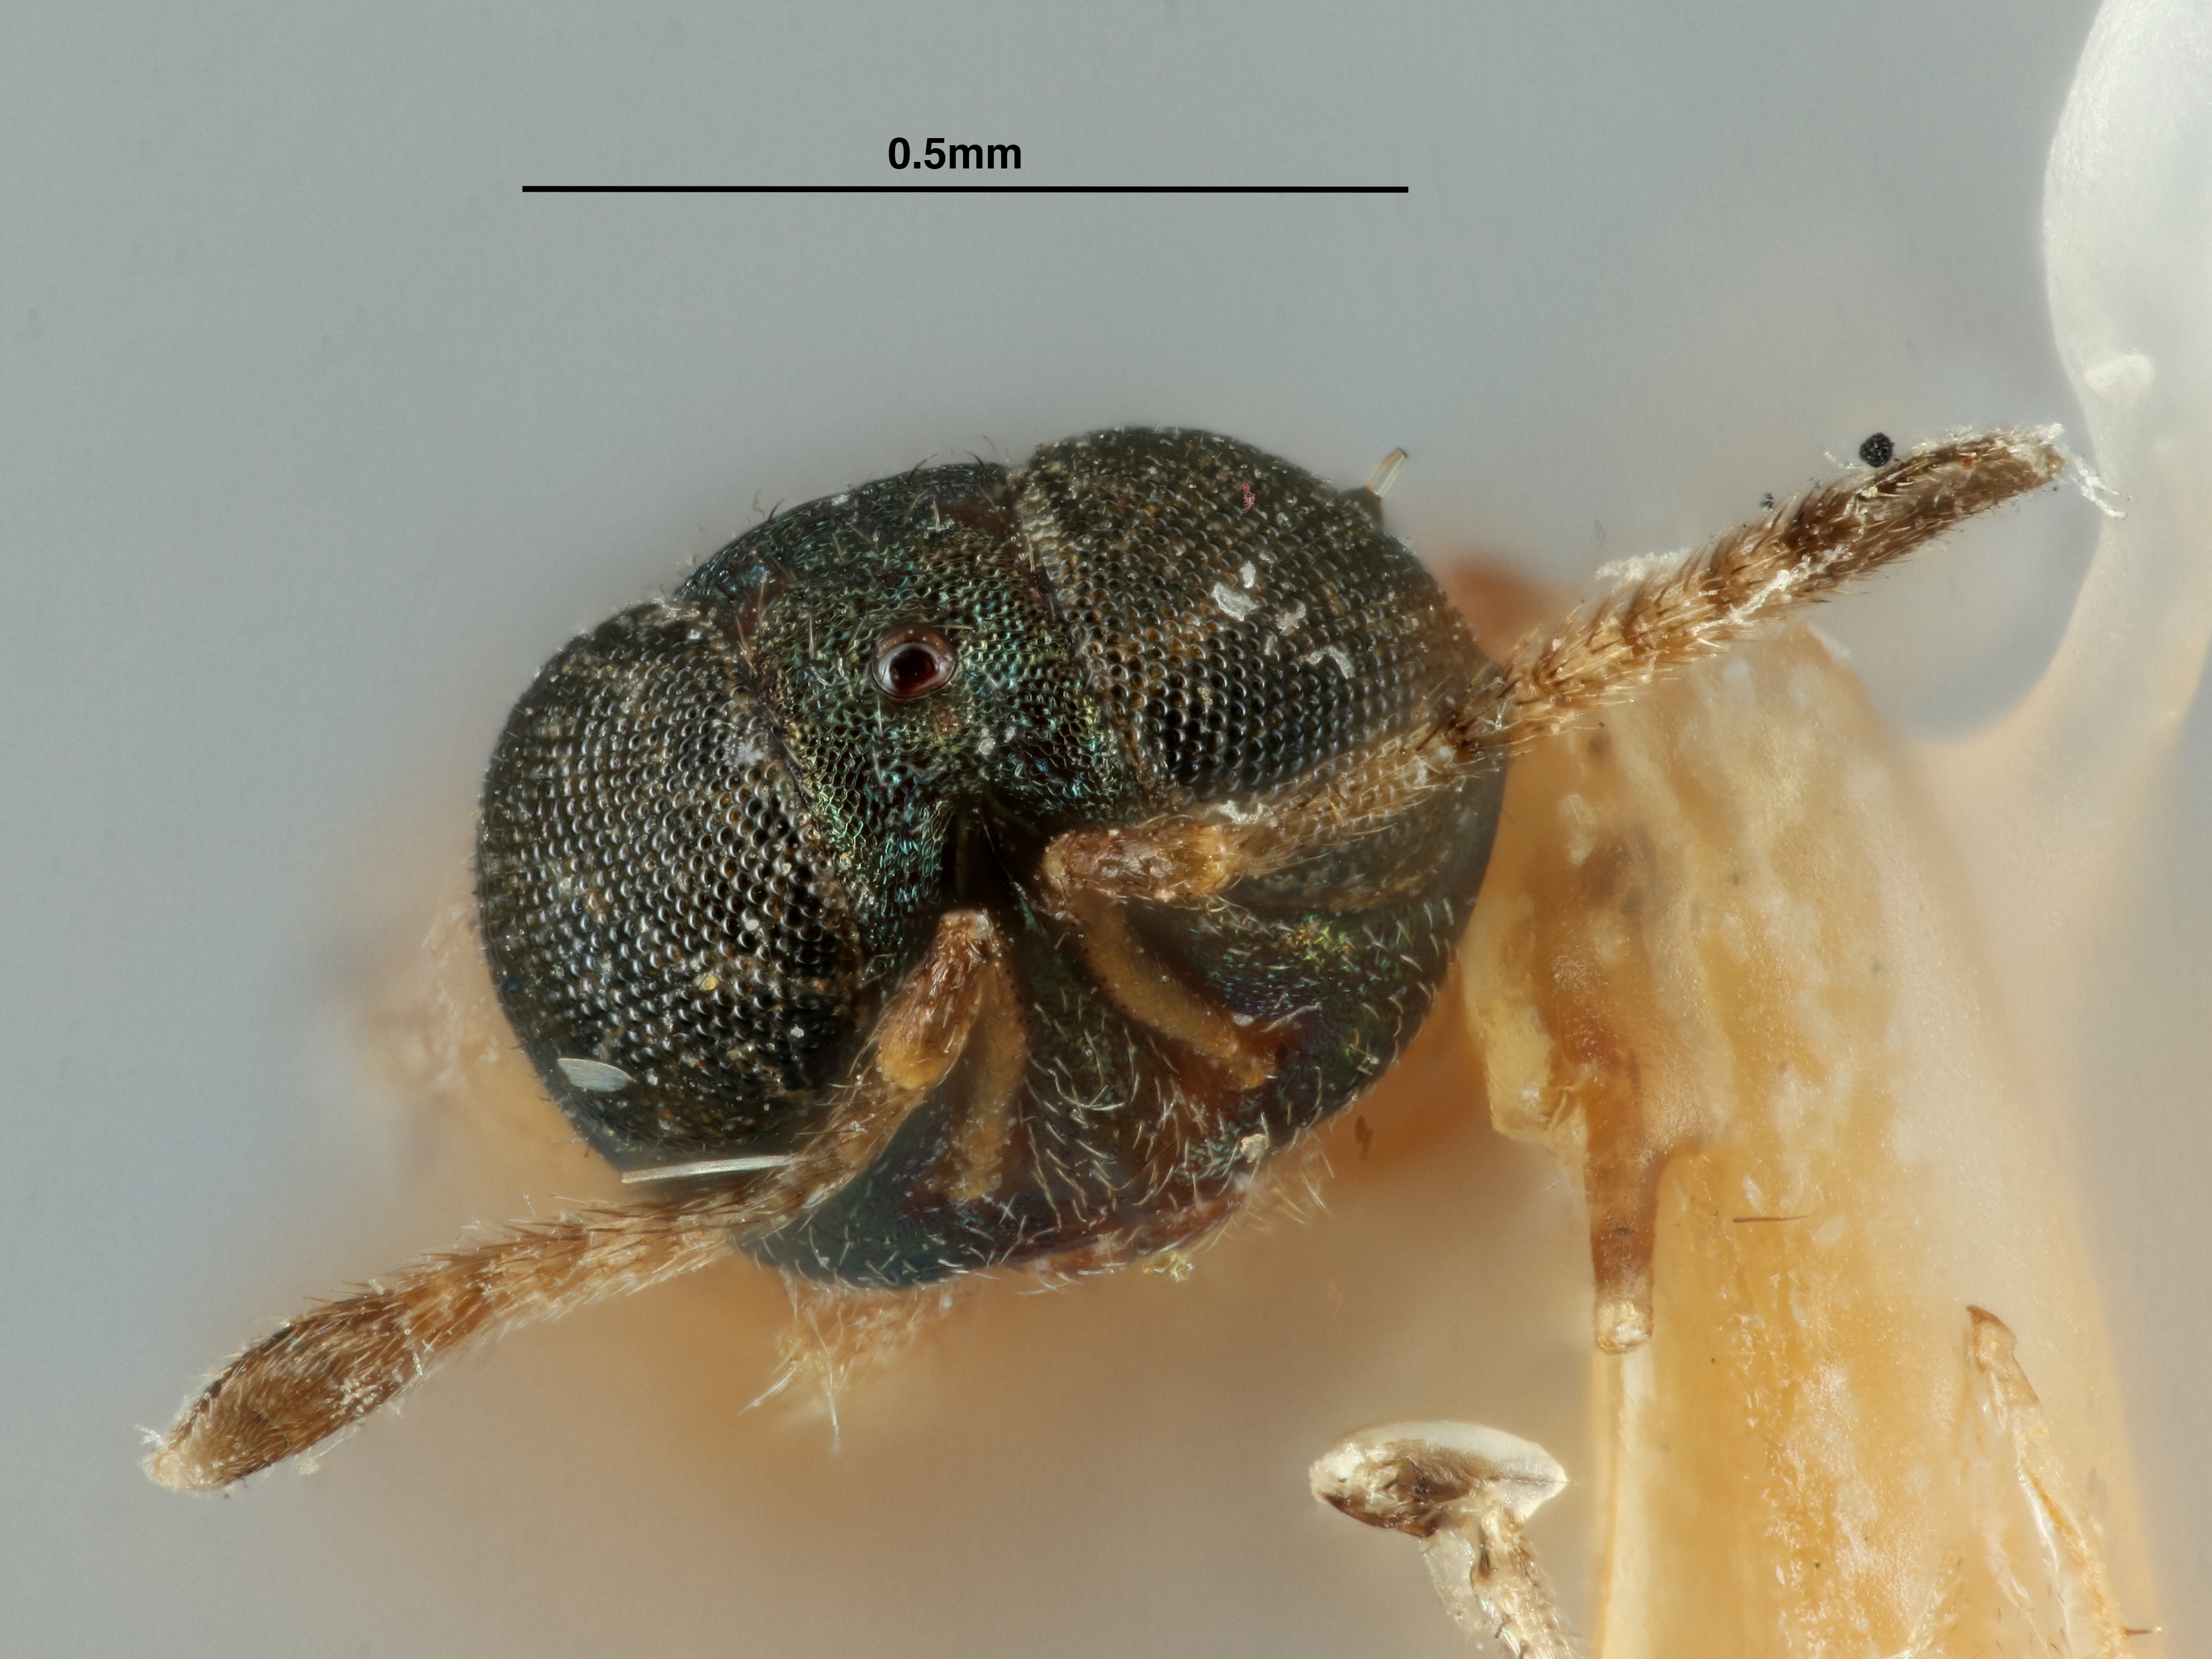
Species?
Tachardiaephagus thoracicus
